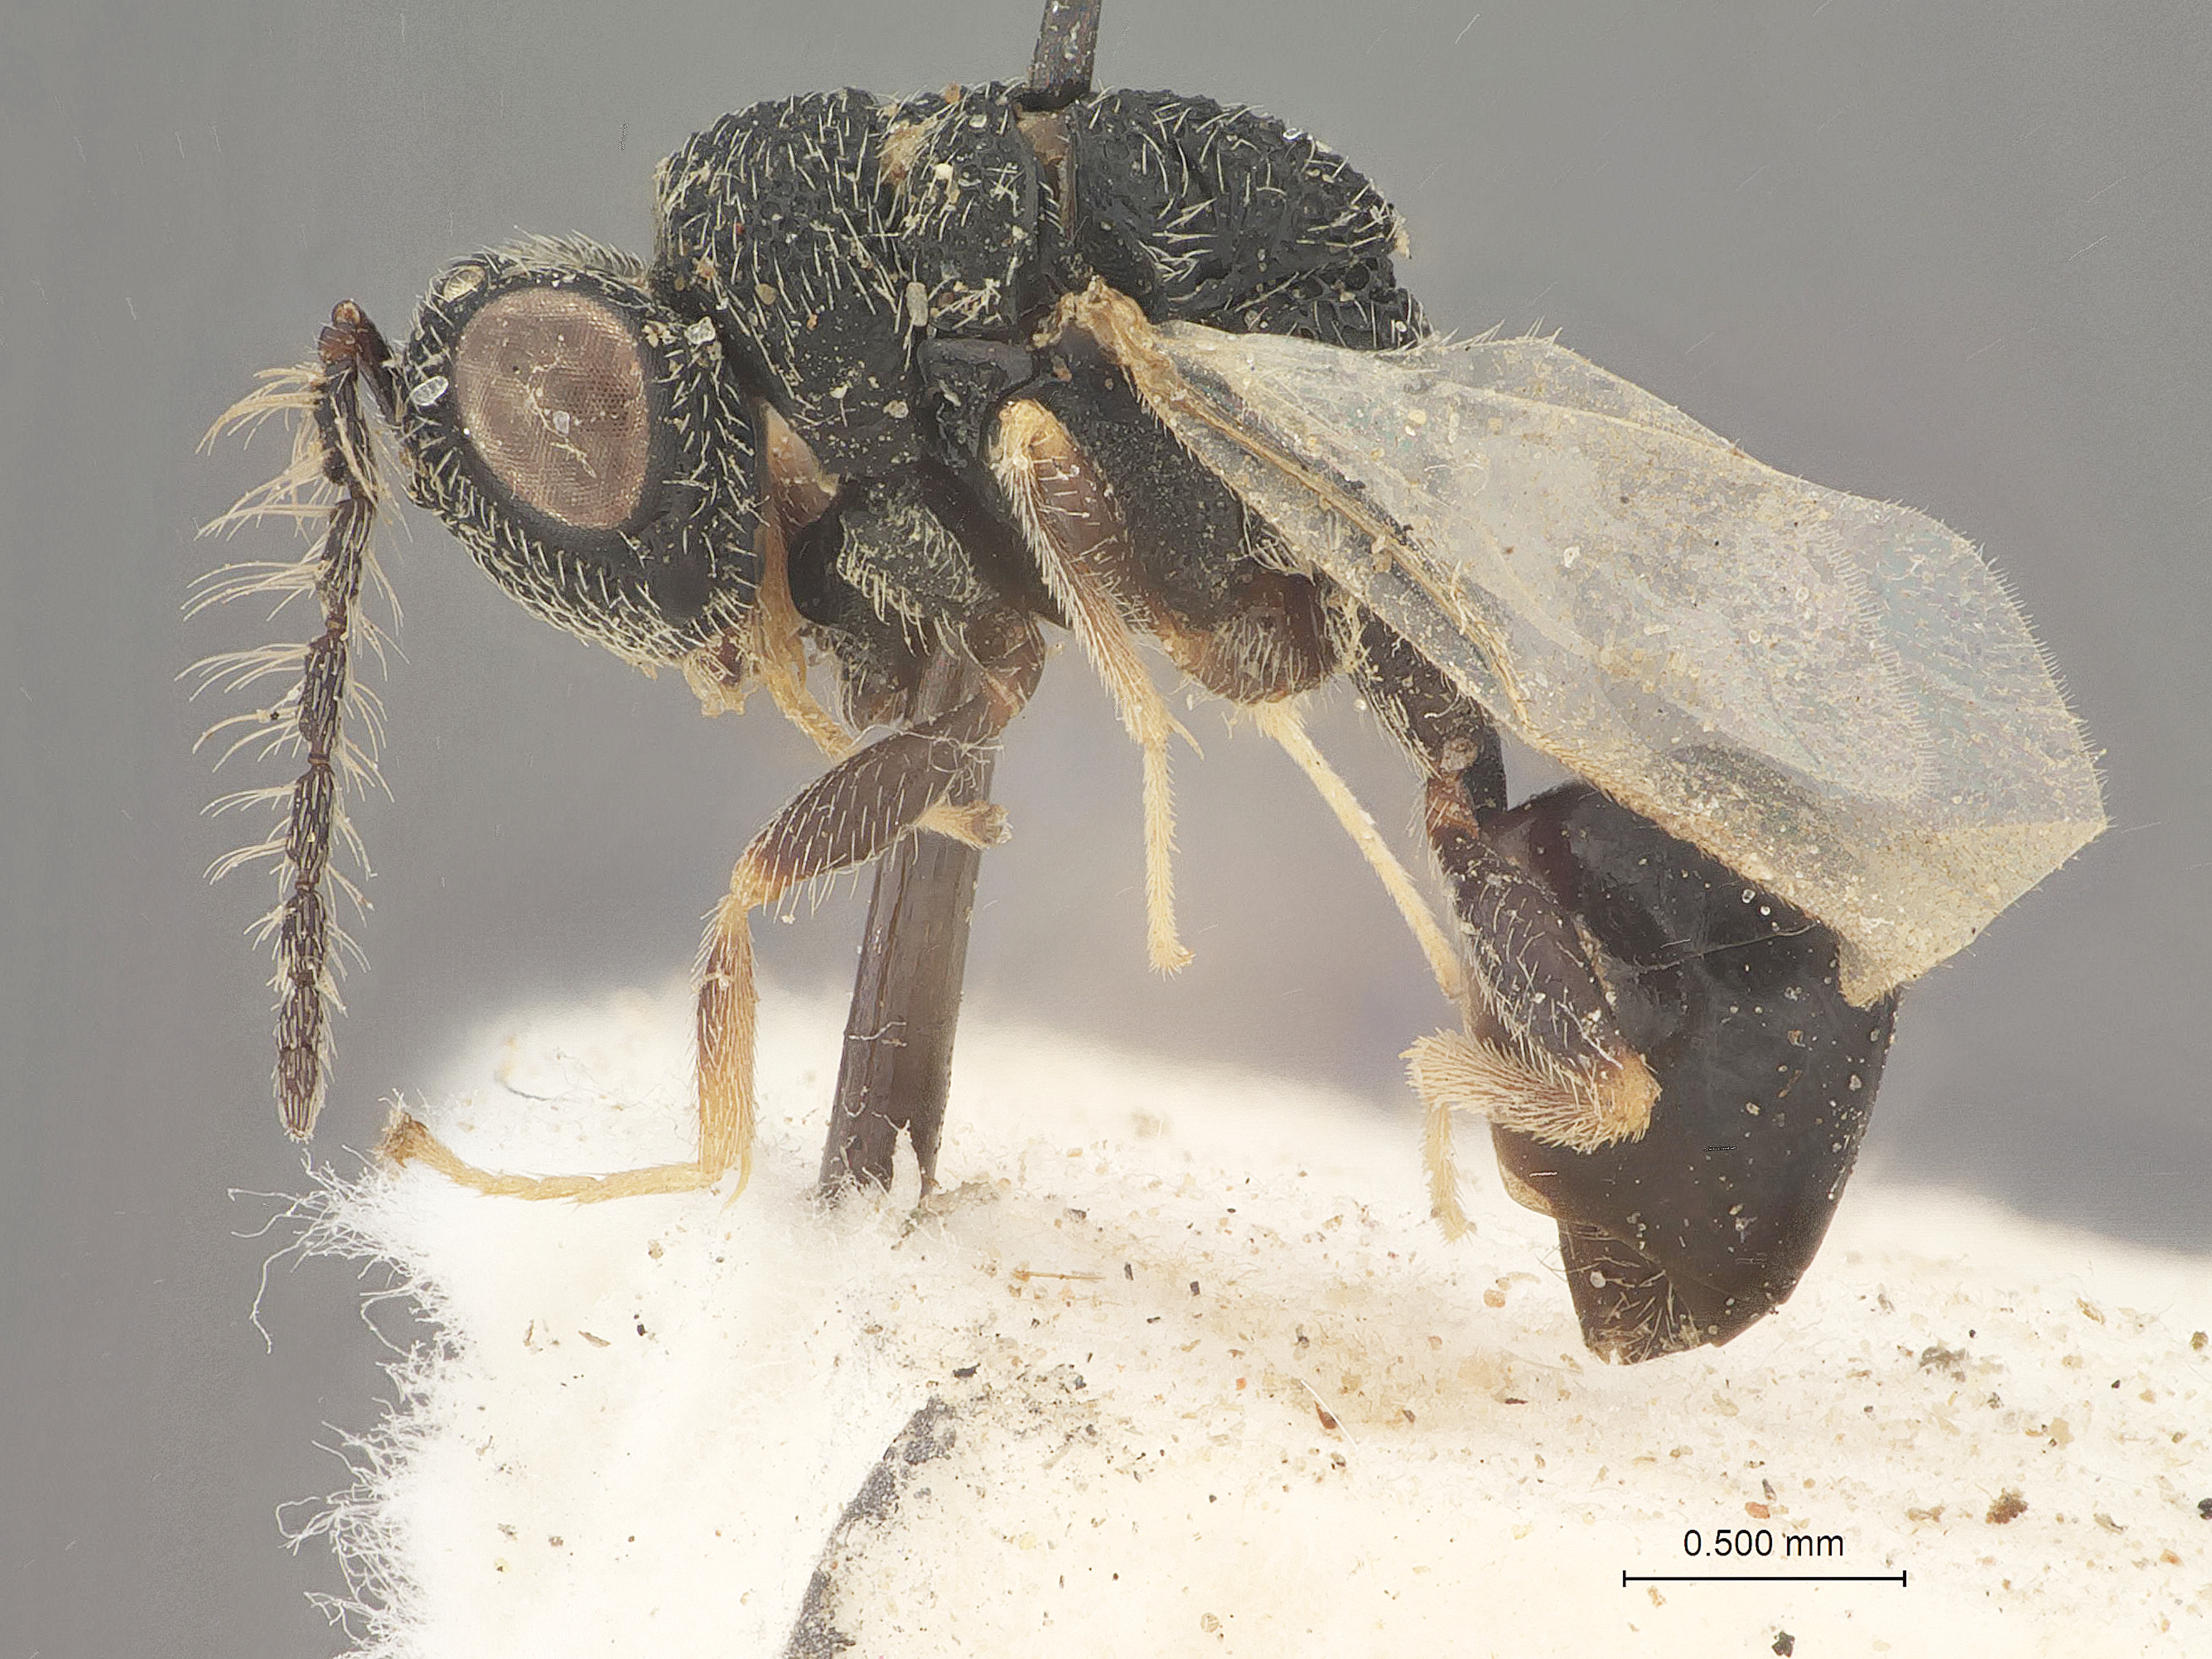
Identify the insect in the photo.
Prodecatoma bhatiai
